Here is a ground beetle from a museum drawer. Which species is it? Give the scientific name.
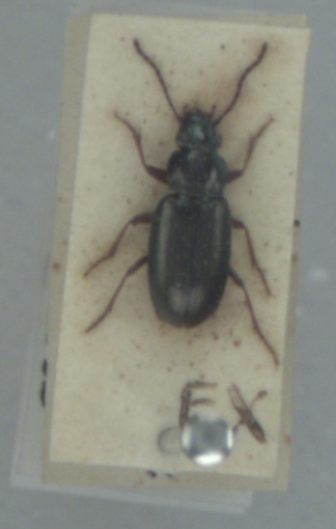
Pogonus chalceus
